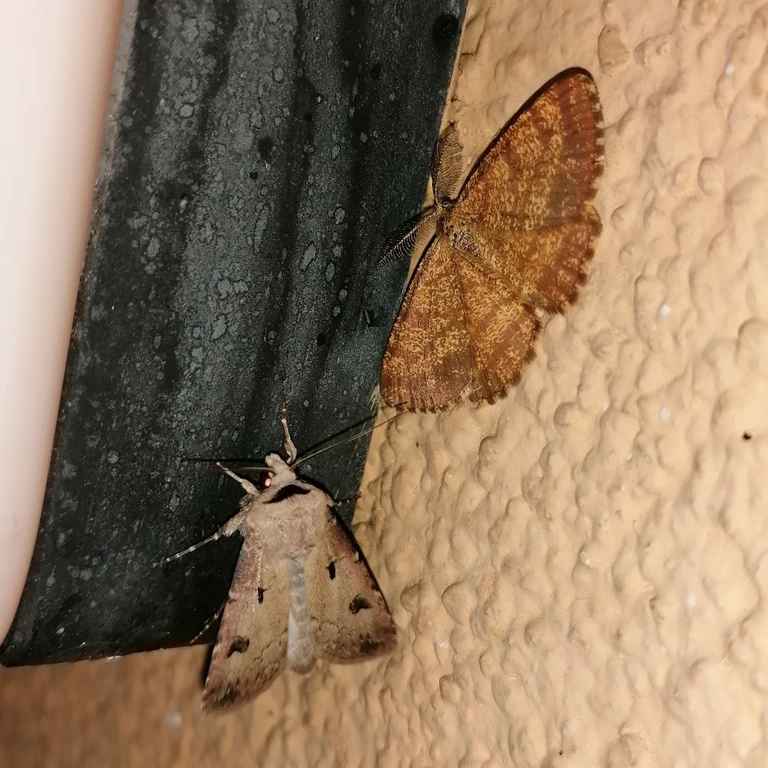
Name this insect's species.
Ematurga atomaria
